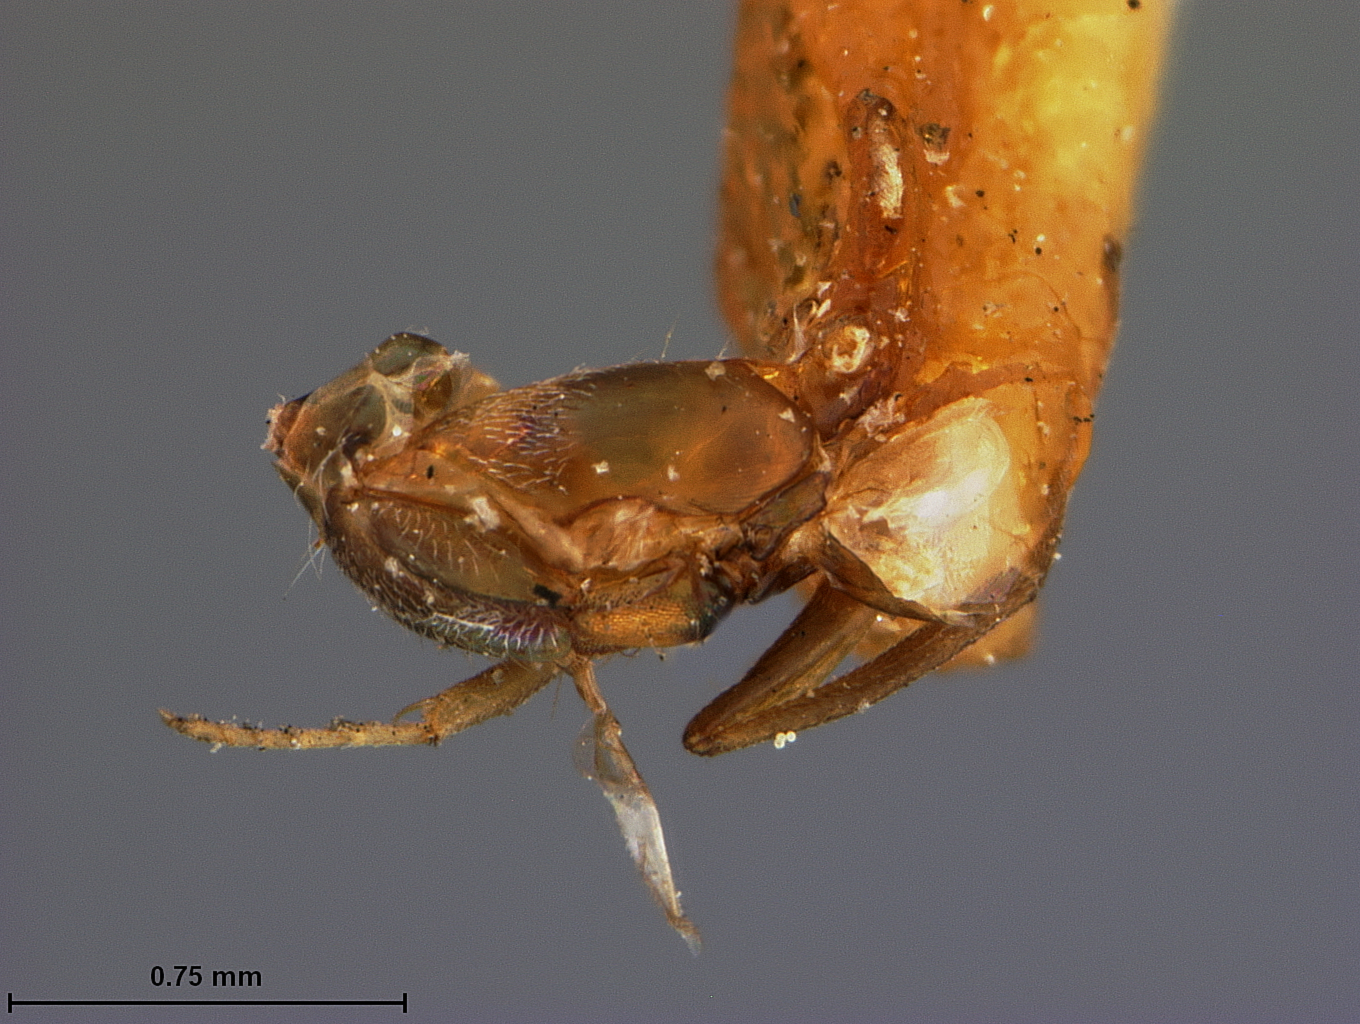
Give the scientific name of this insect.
Eupelmus zeli
